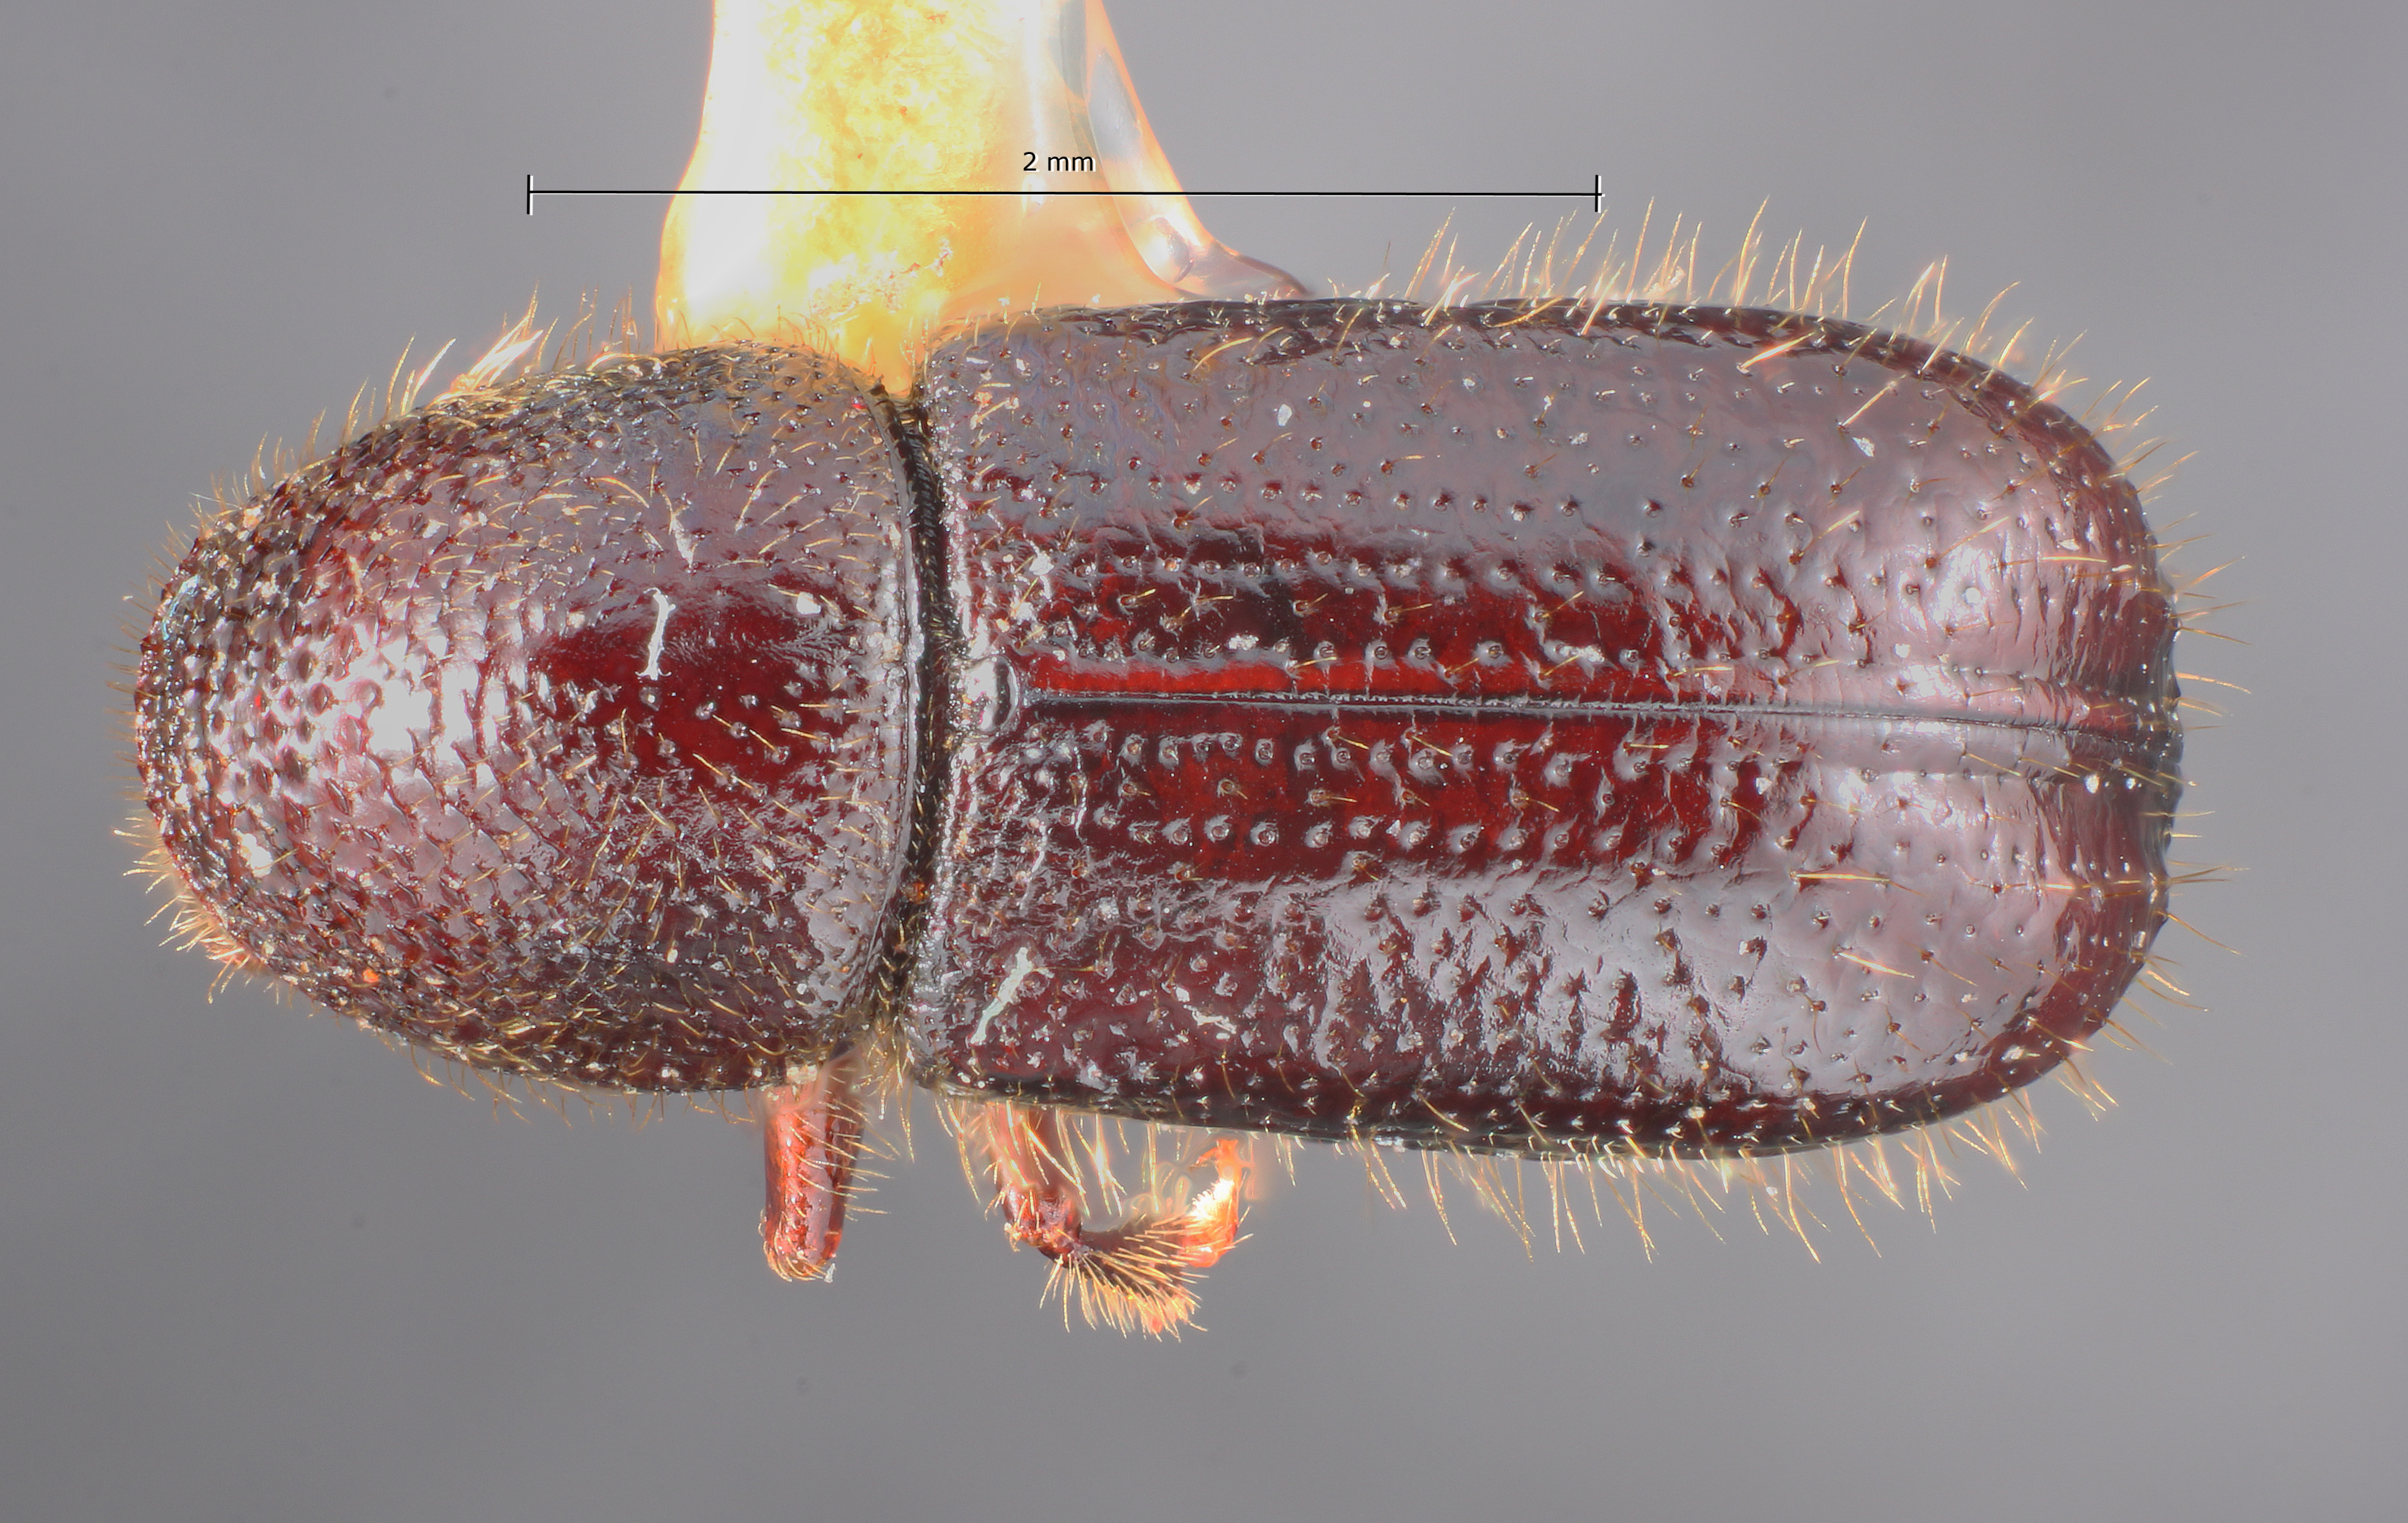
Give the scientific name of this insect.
Conophthorus radiatae
